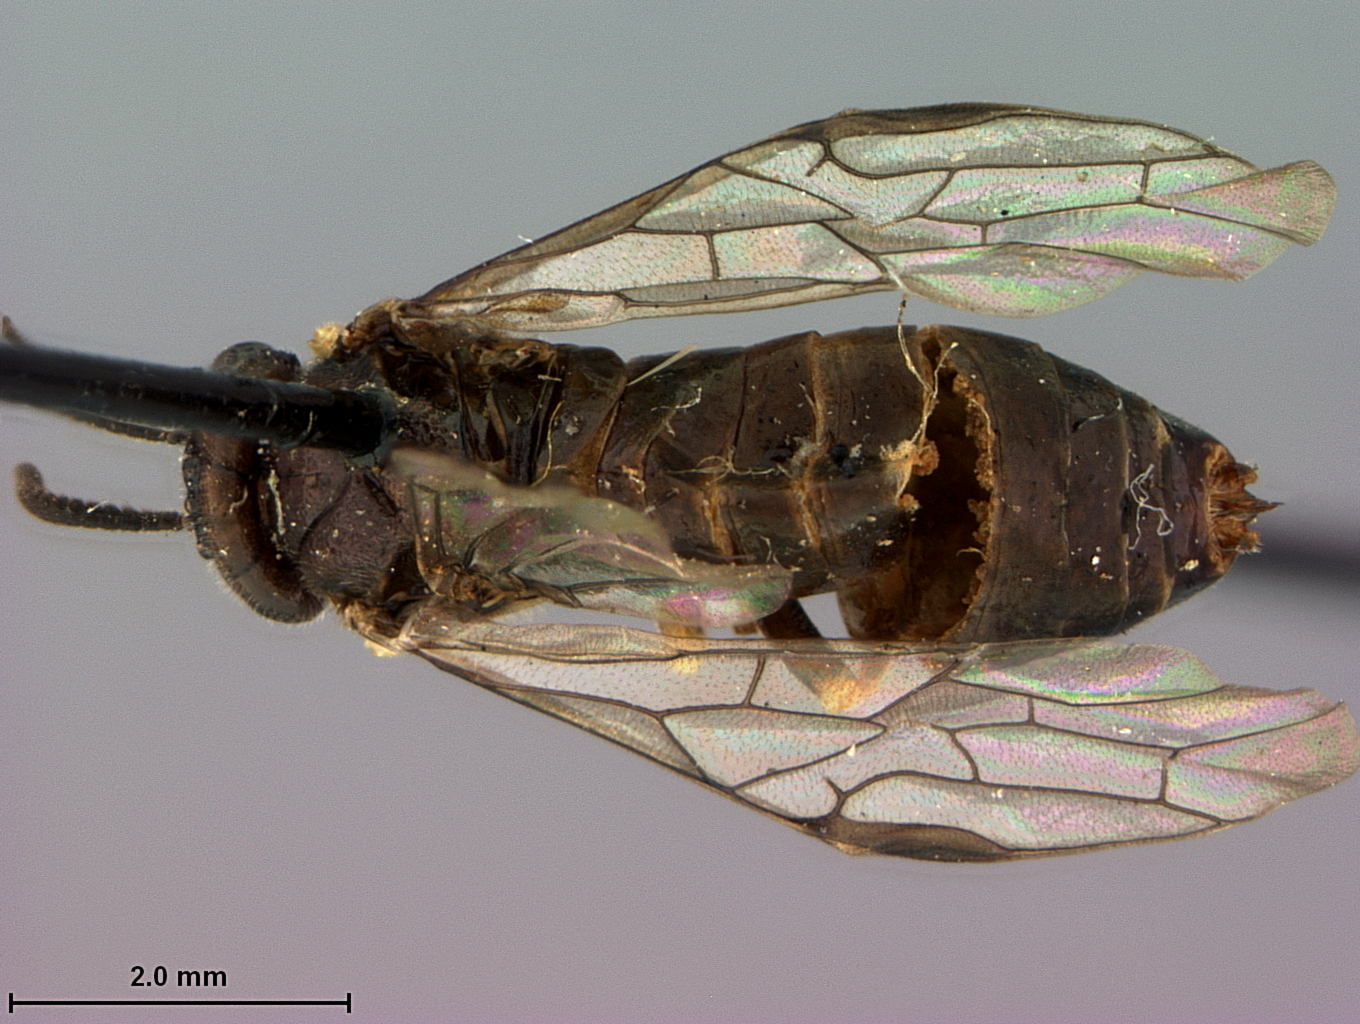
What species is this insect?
Neodiprion maura
